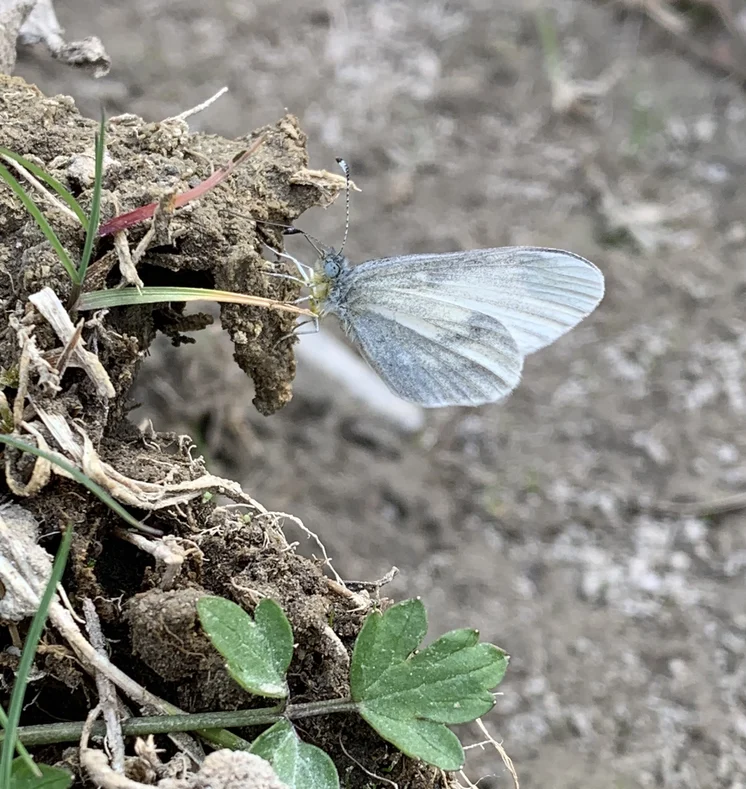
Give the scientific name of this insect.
Leptidea sinapis/juvernica
